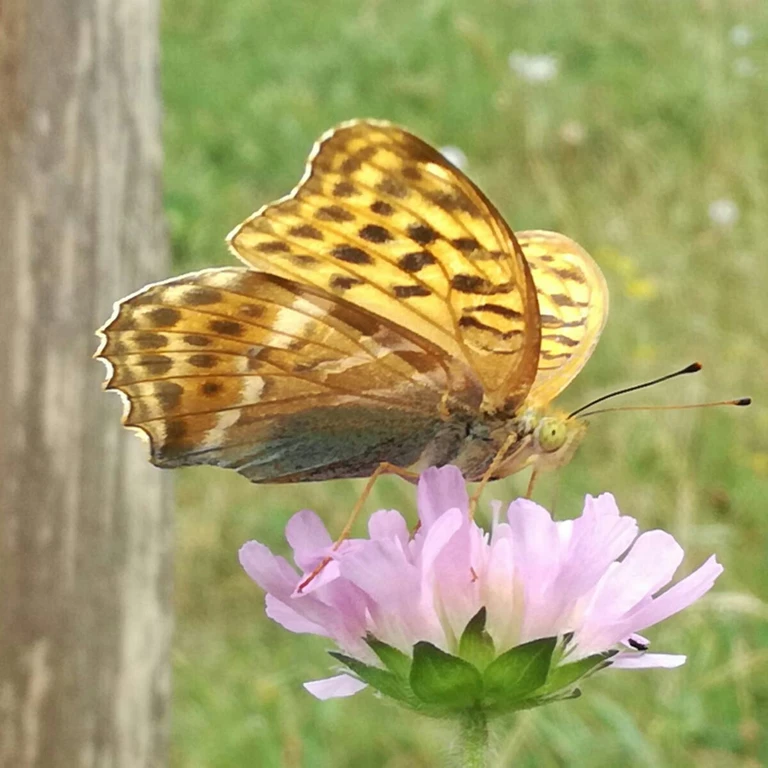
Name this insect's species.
Argynnis paphia
